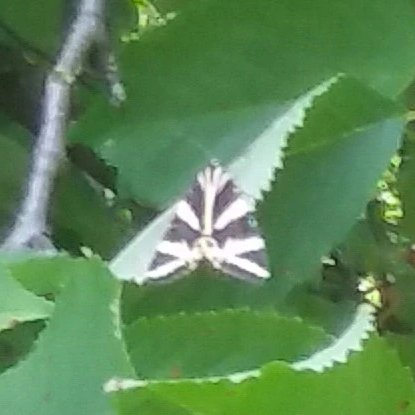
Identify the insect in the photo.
Euplagia quadripunctaria
